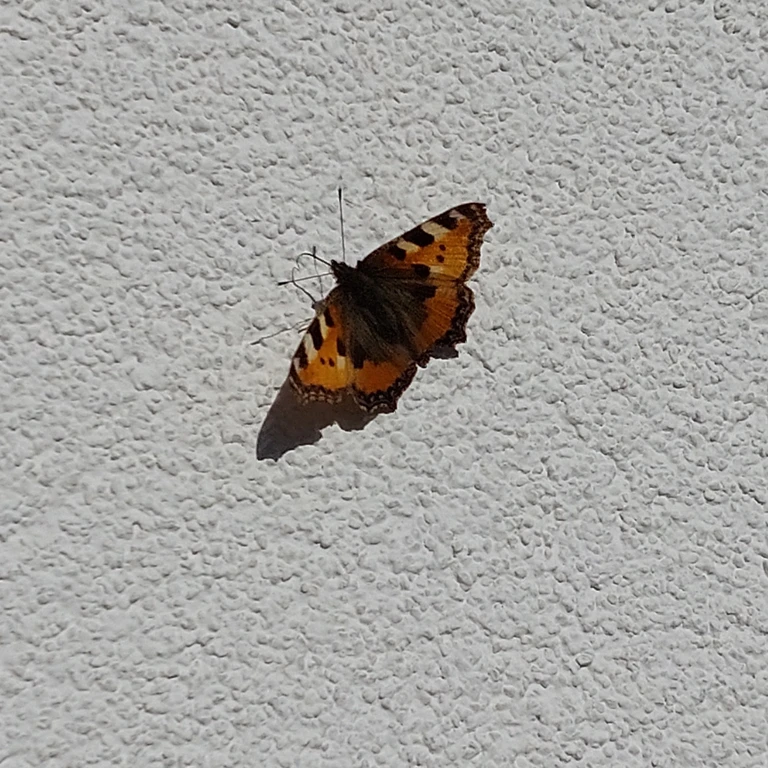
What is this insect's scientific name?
Aglais urticae
